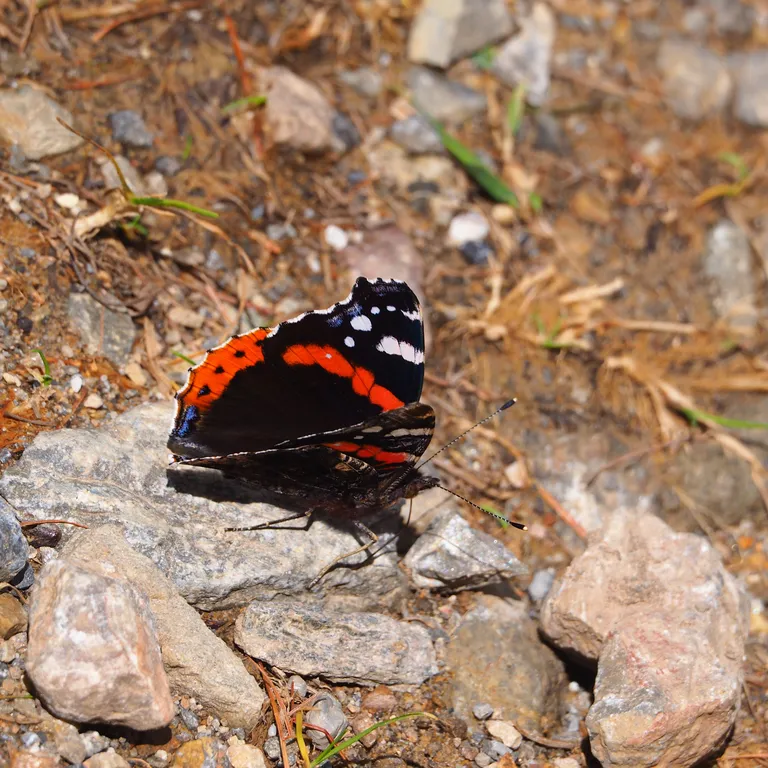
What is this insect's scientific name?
Vanessa atalanta
